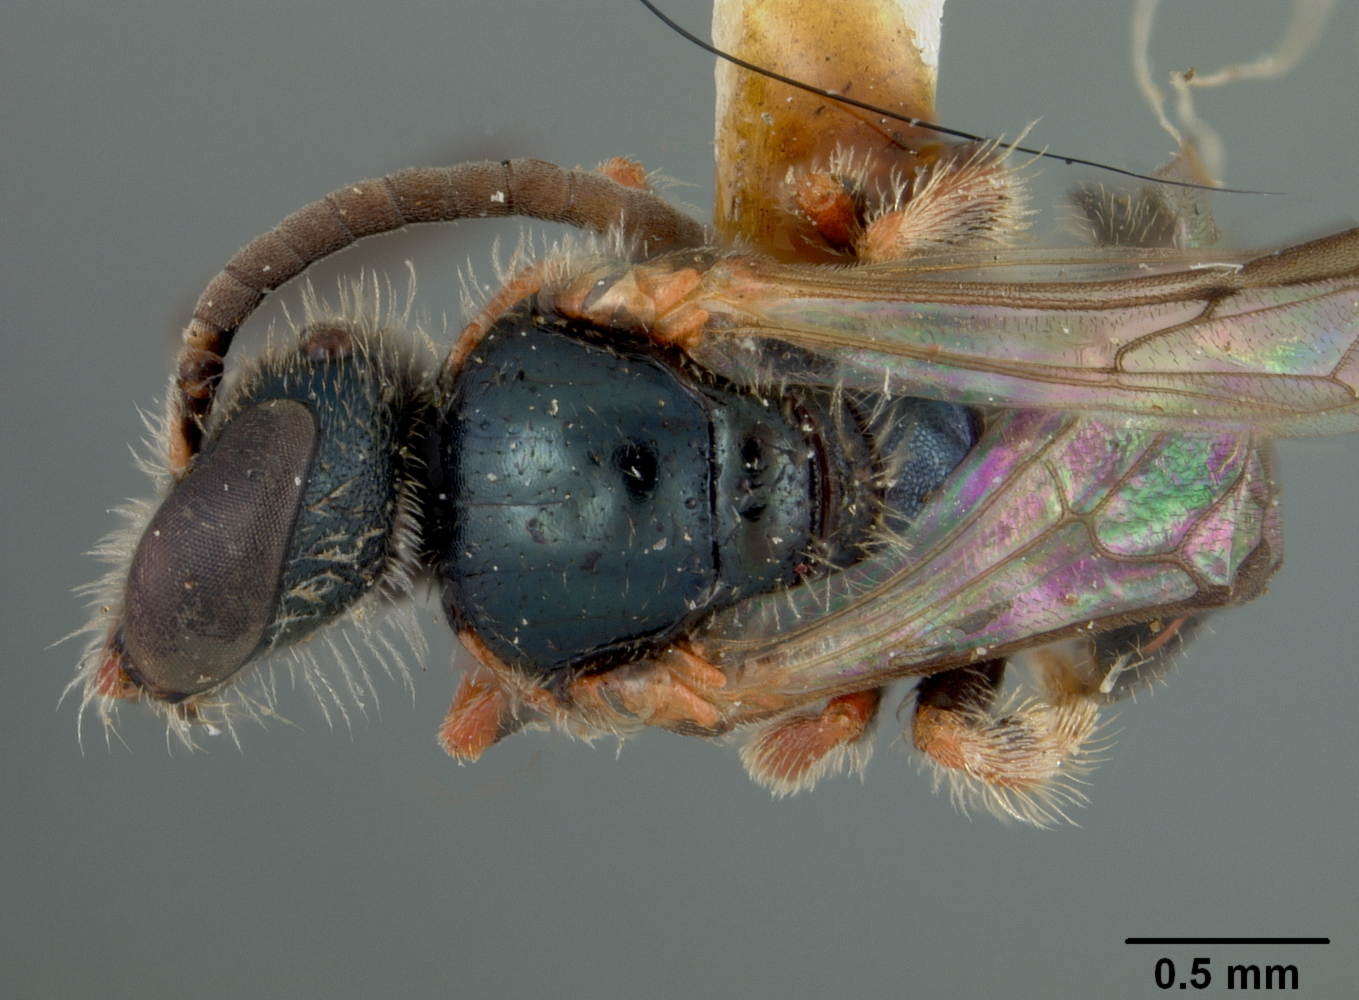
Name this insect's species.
Nomioides valdezi
